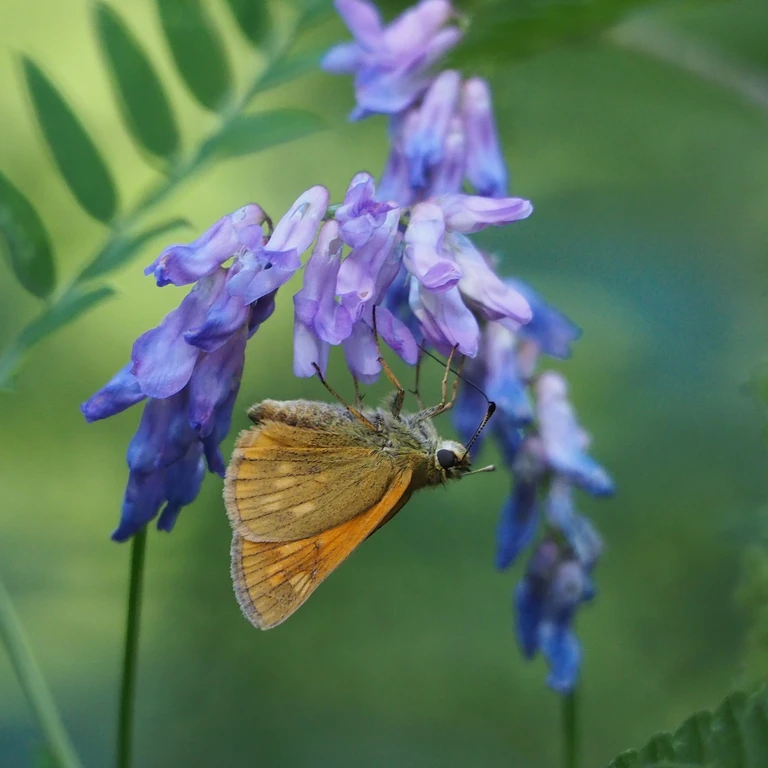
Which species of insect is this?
Ochlodes sylvanus (also Ochlodes venata)
